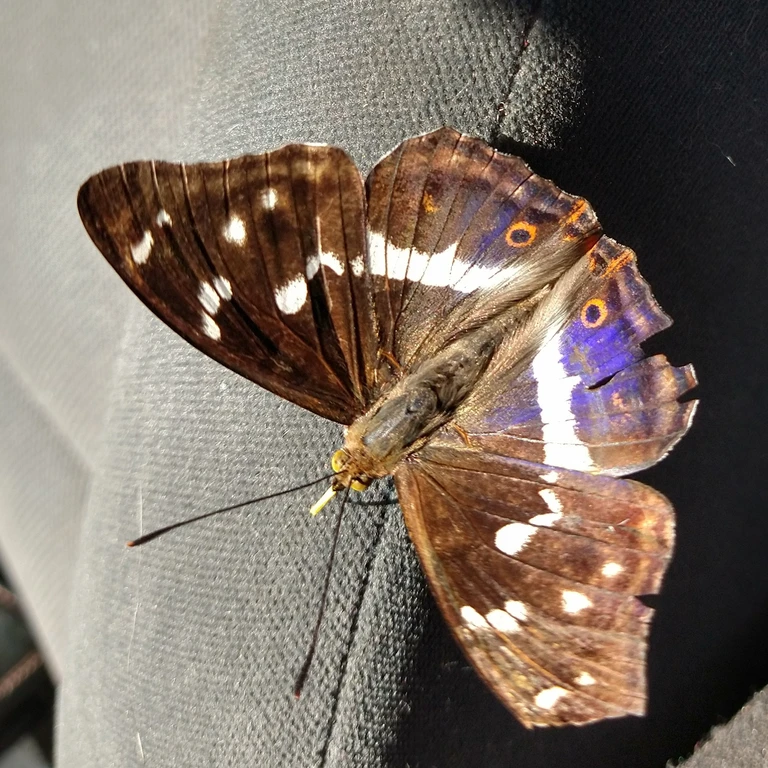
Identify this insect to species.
Apatura iris
